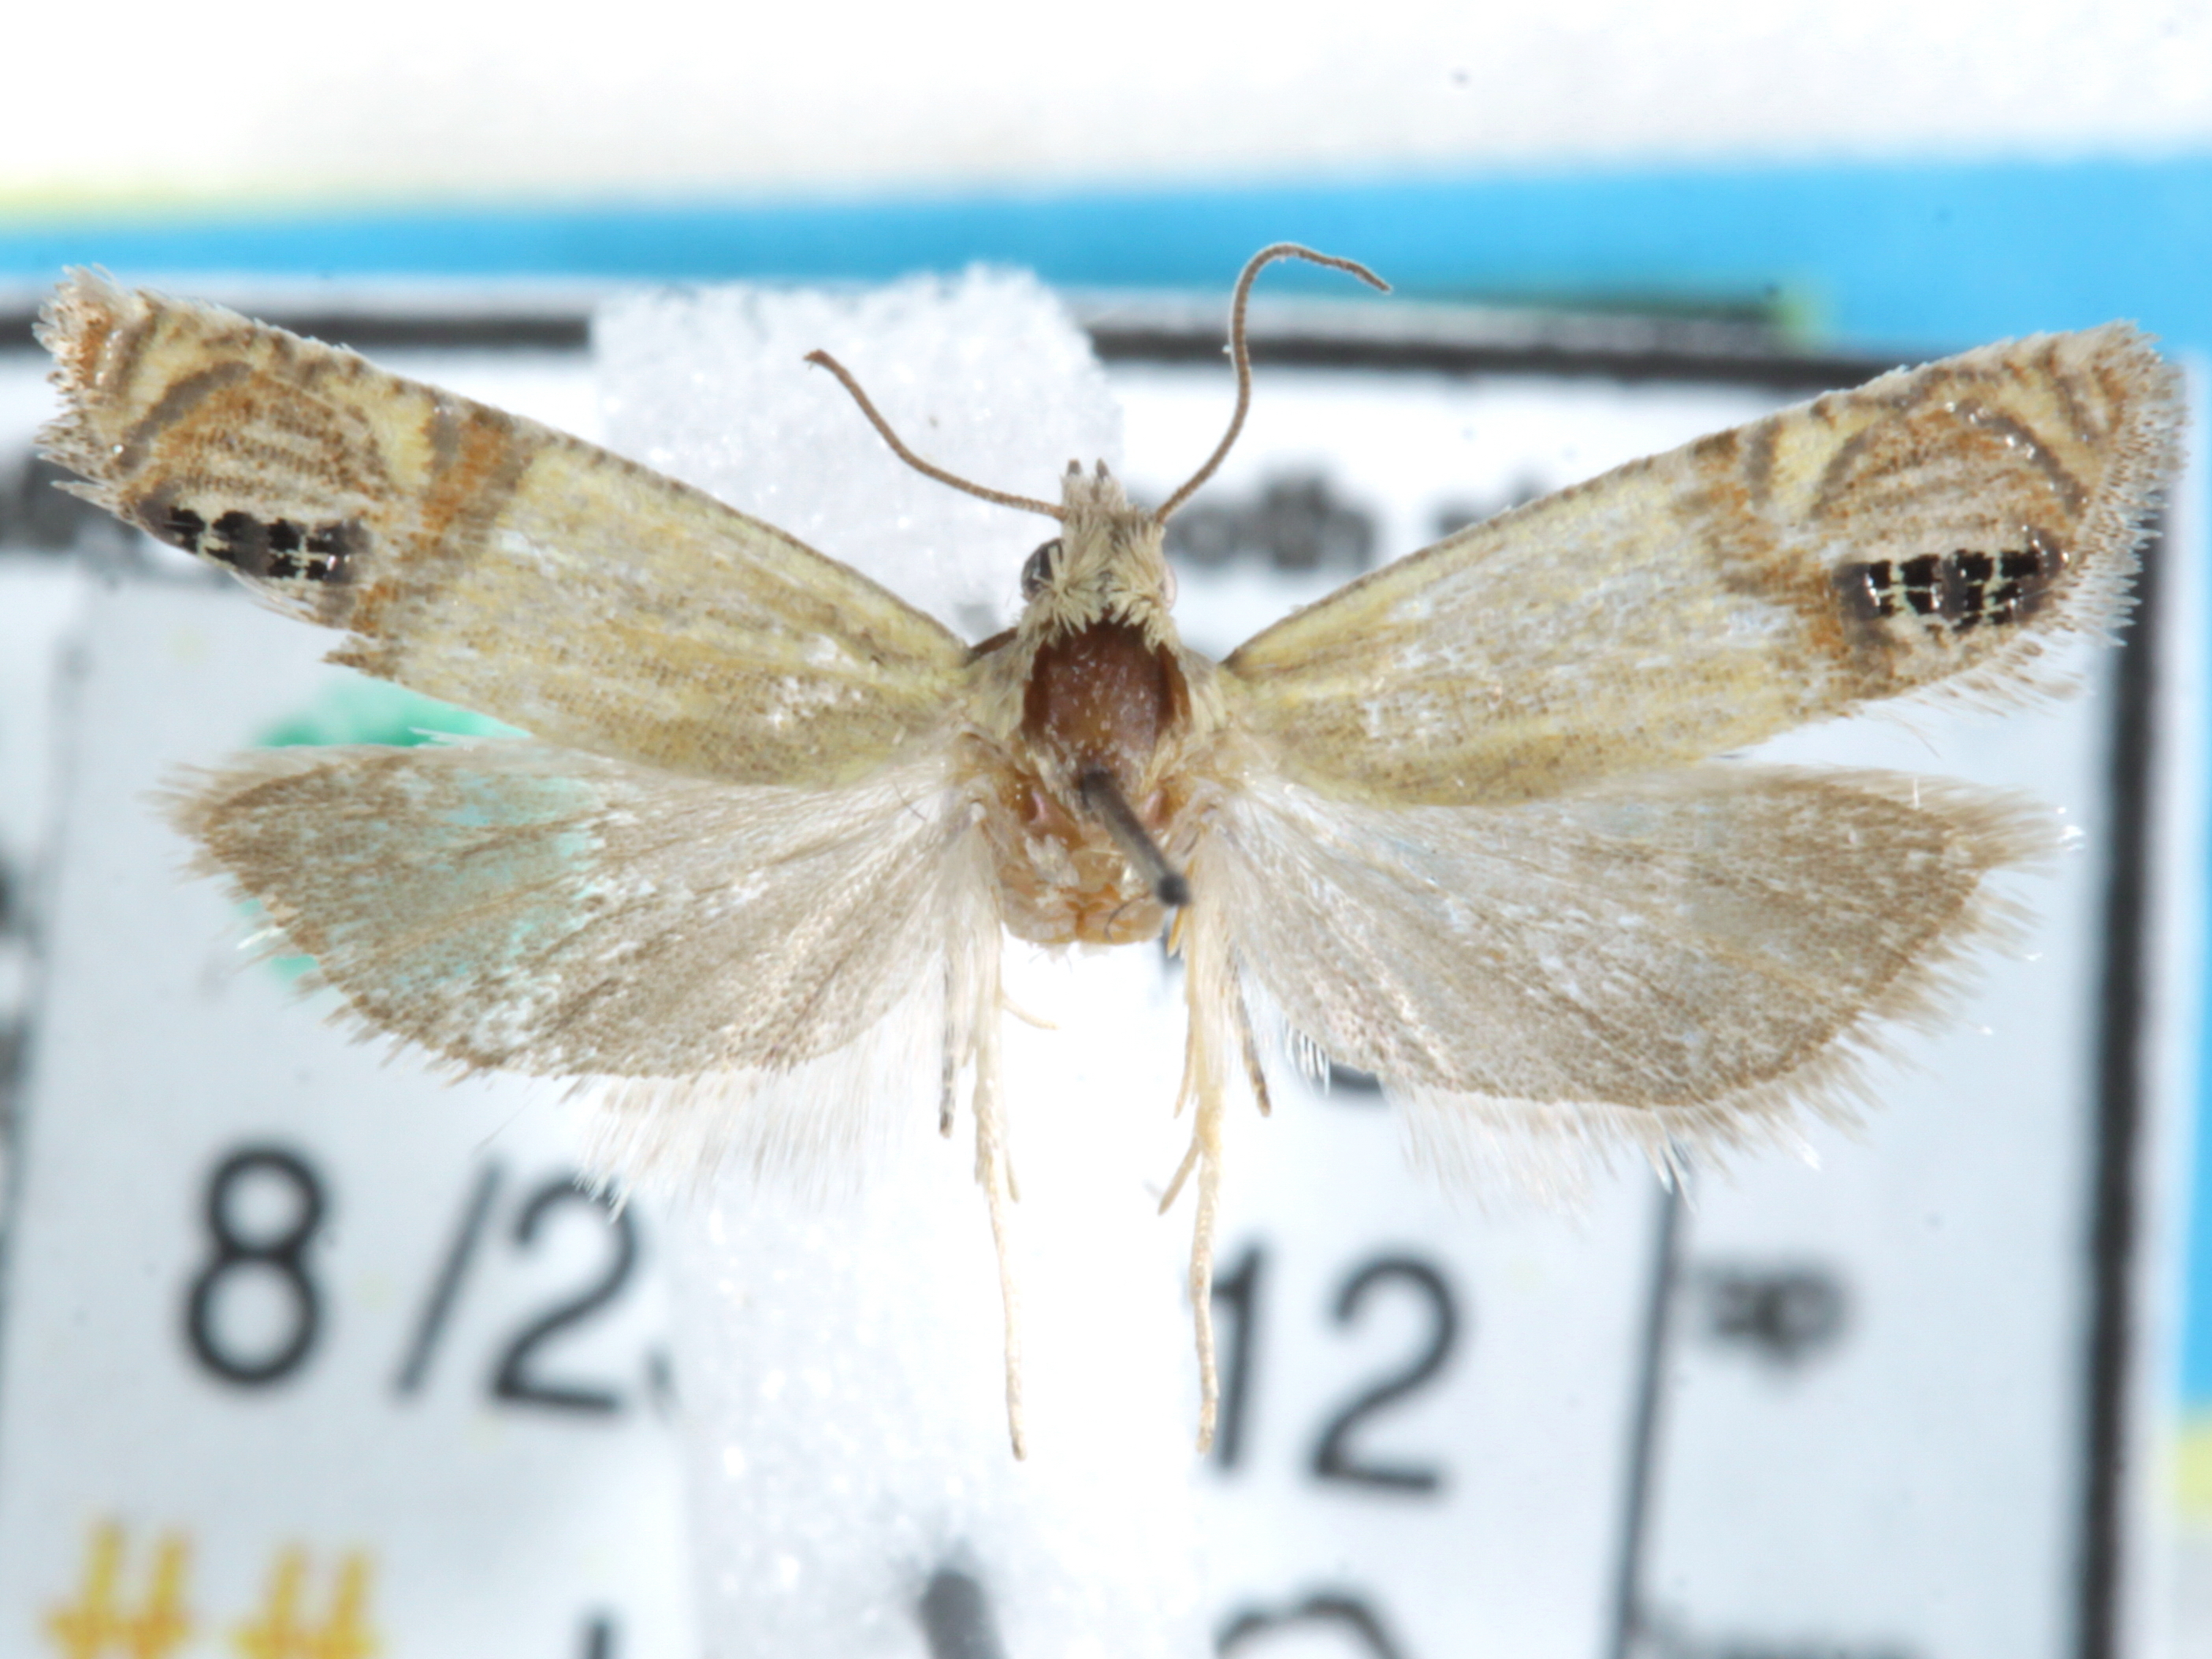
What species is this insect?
Eucosma millerana
